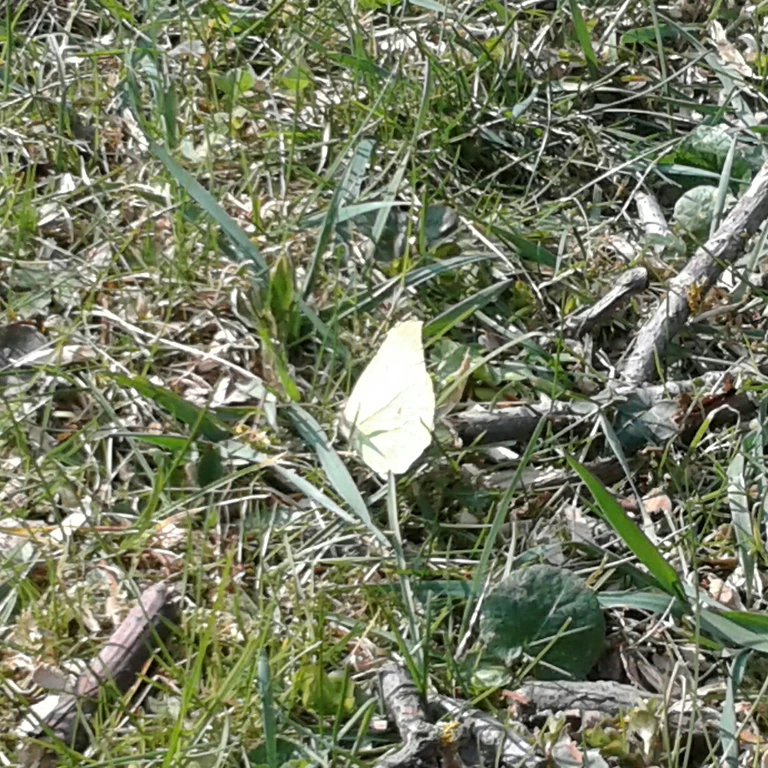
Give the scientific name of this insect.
Gonepteryx rhamni
